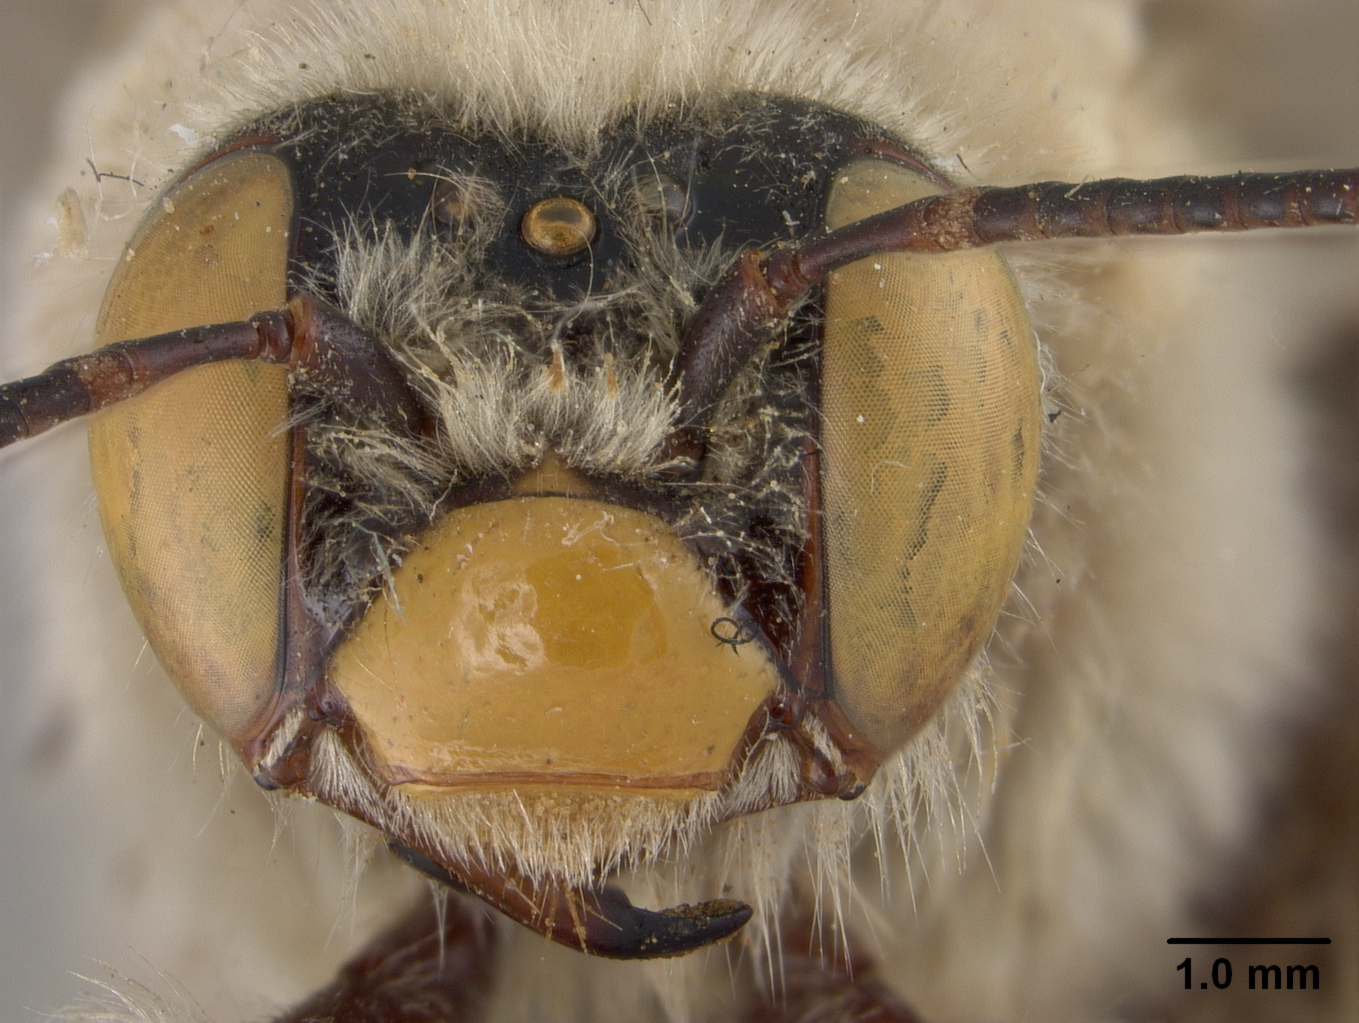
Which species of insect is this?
Centris morsei
